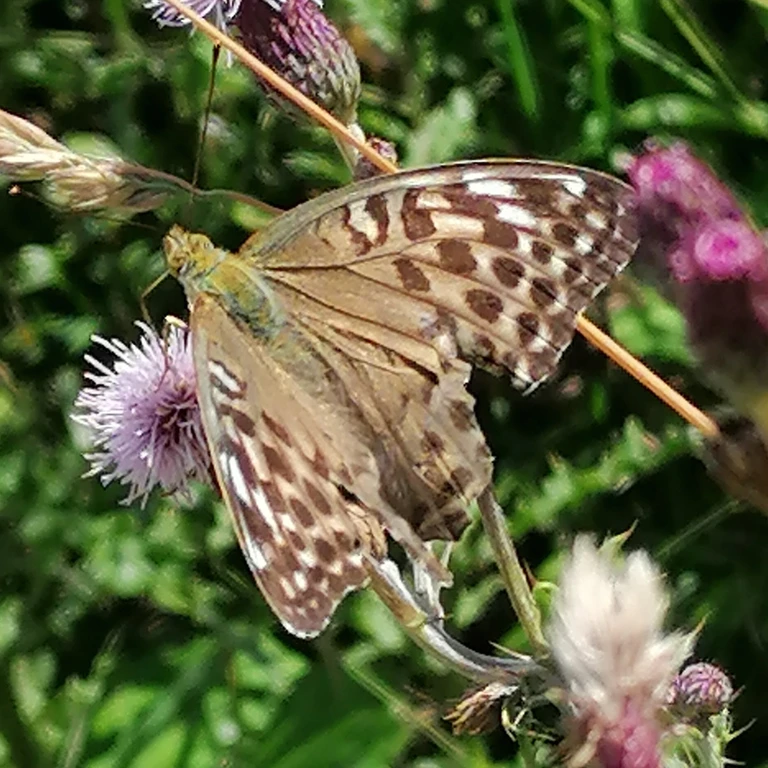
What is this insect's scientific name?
Argynnis paphia
